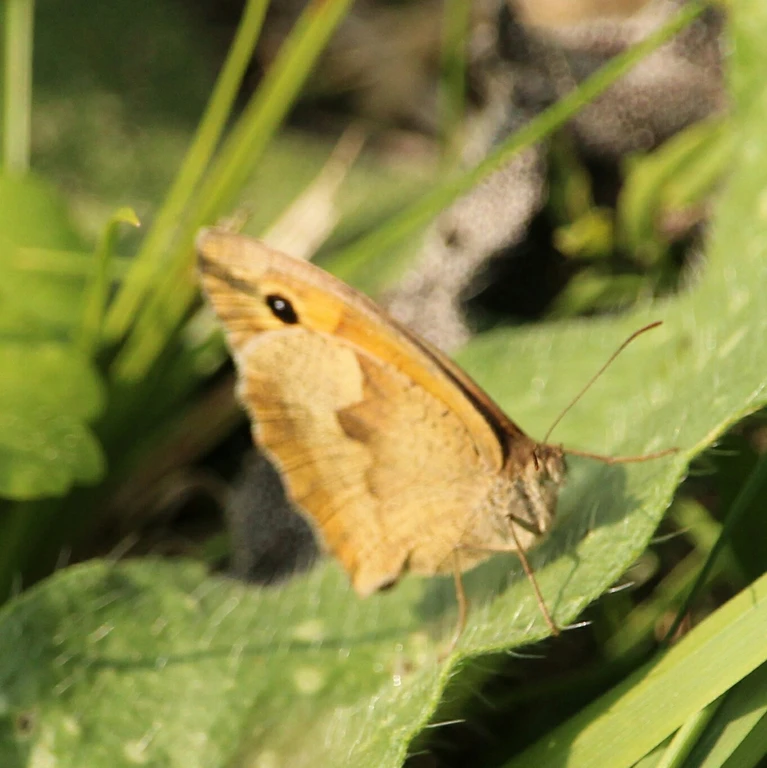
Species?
Maniola jurtina
